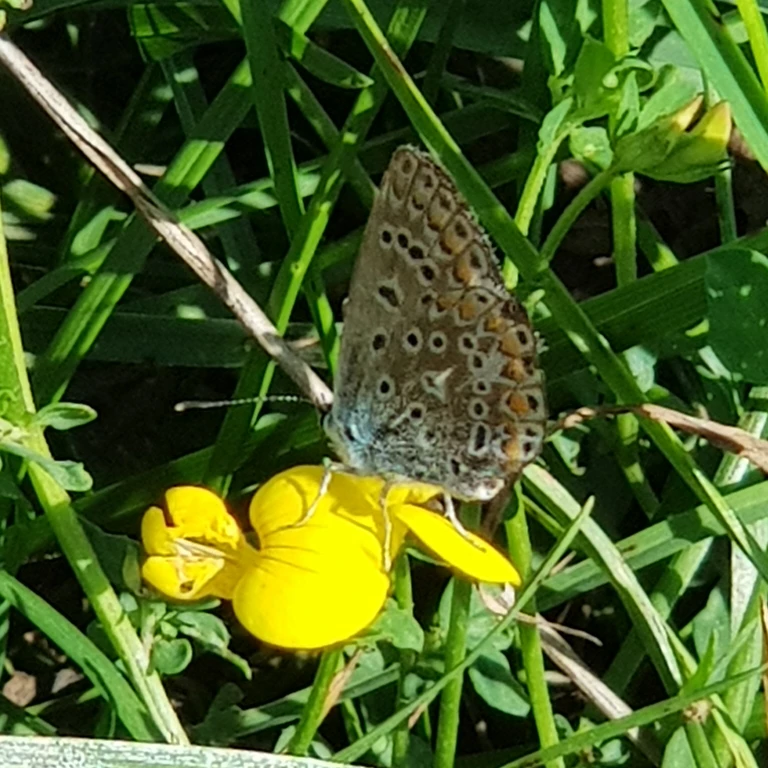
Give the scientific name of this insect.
Polyommatus icarus
